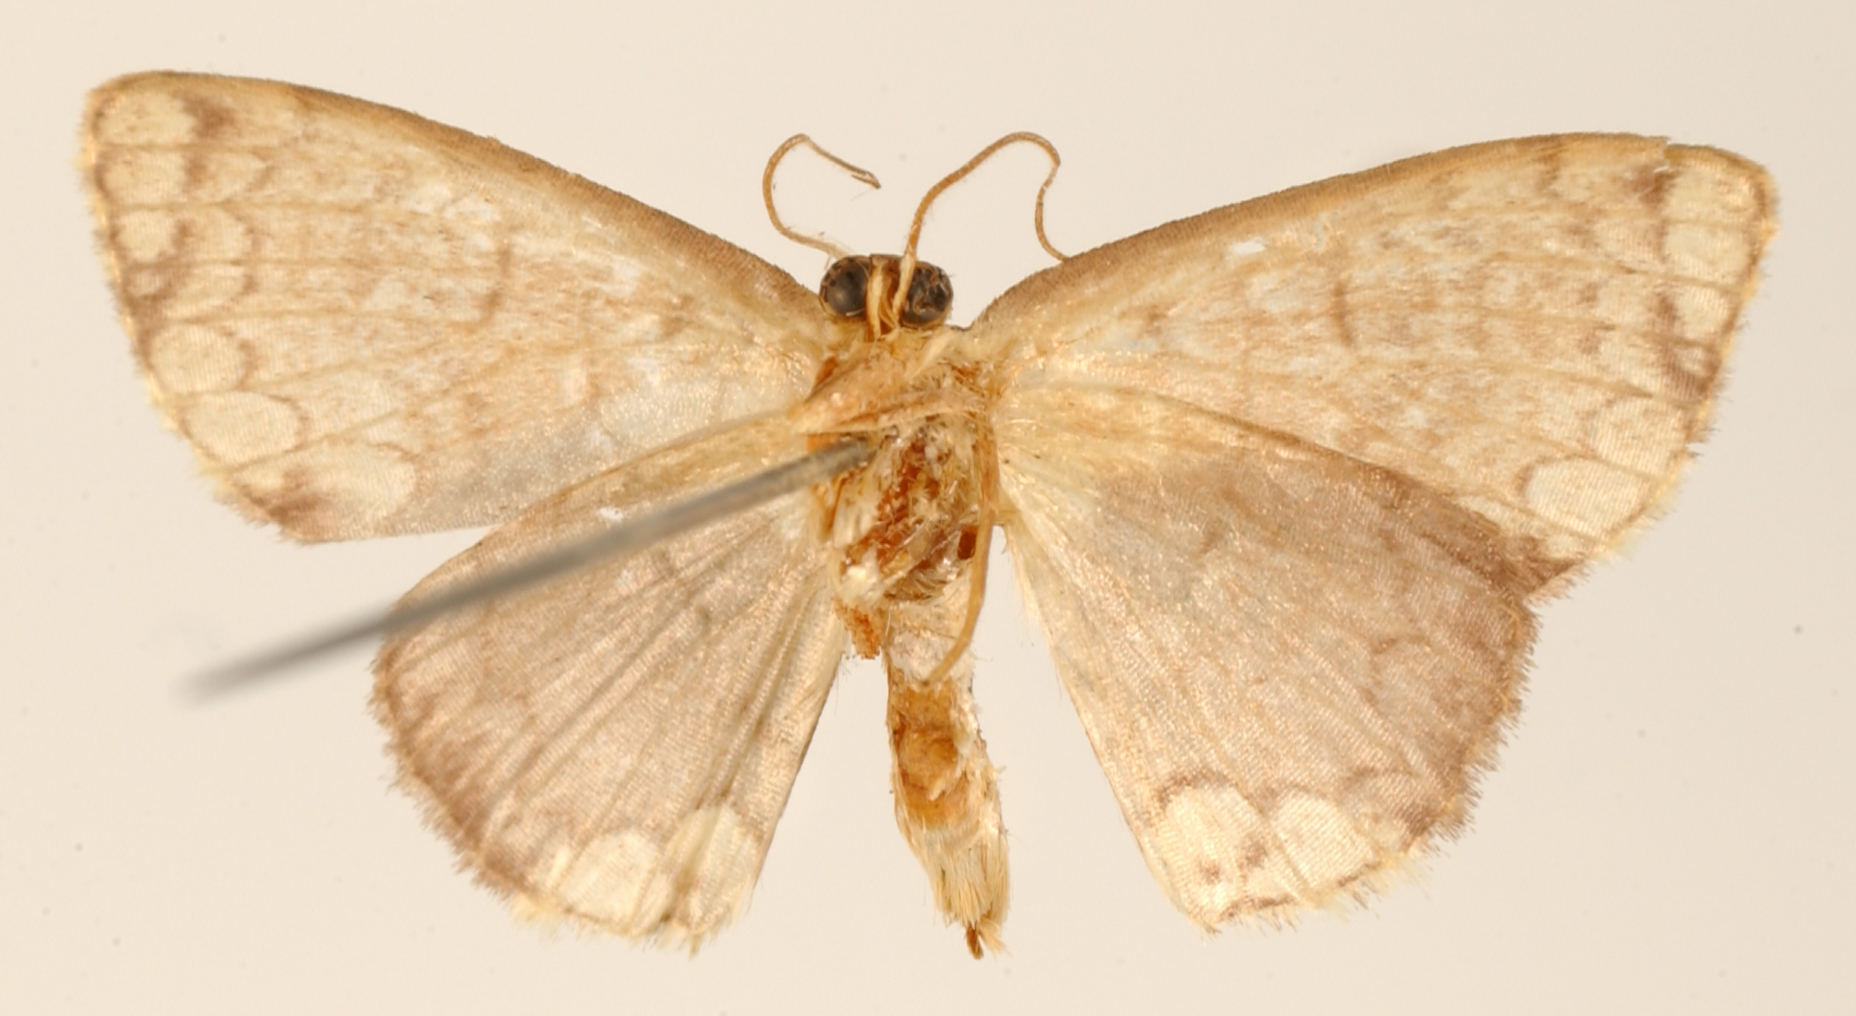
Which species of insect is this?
Heterephyra semibrunnea
